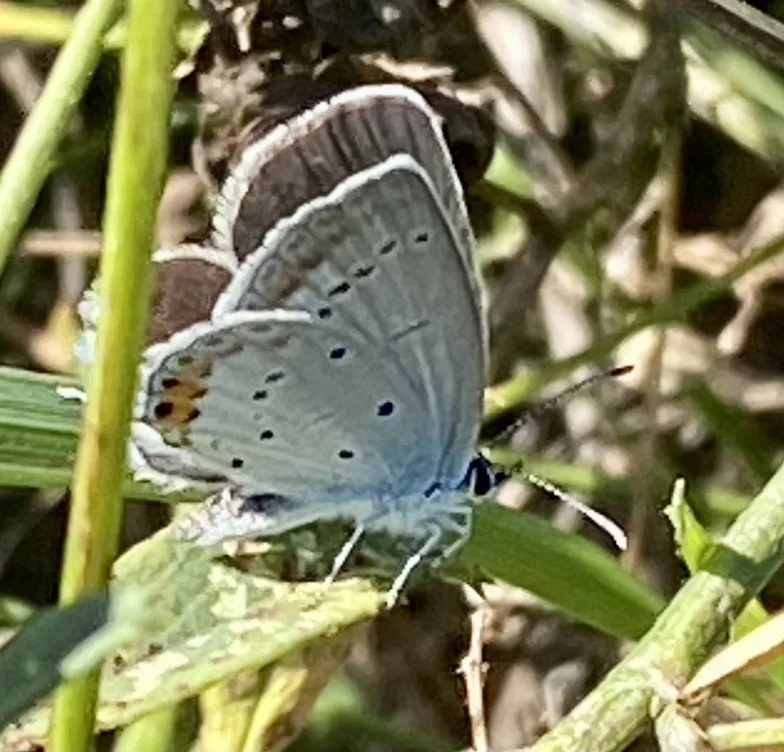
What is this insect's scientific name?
Cupido argiades (also Elkalyce argiades)
